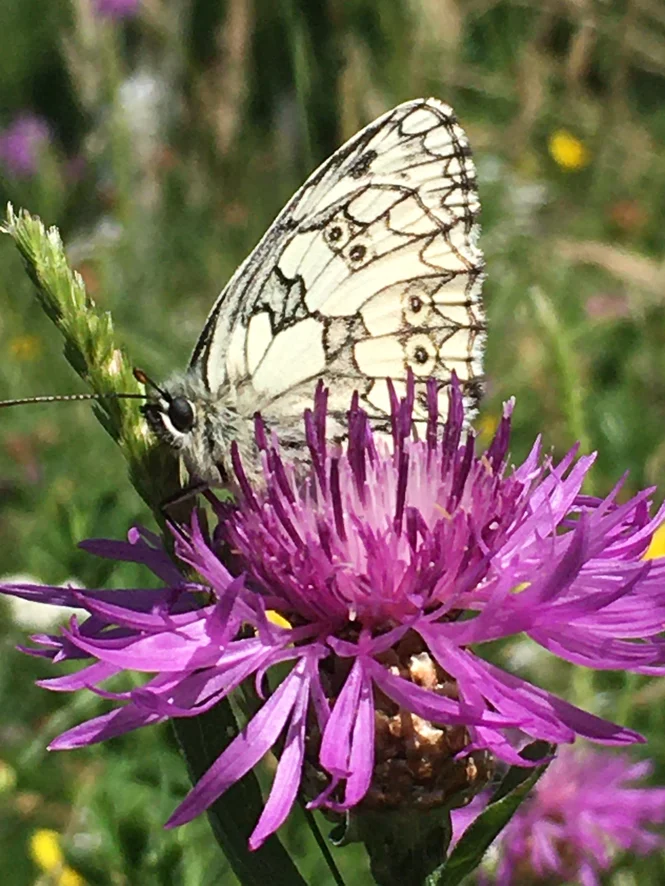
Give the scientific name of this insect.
Melanargia galathea
